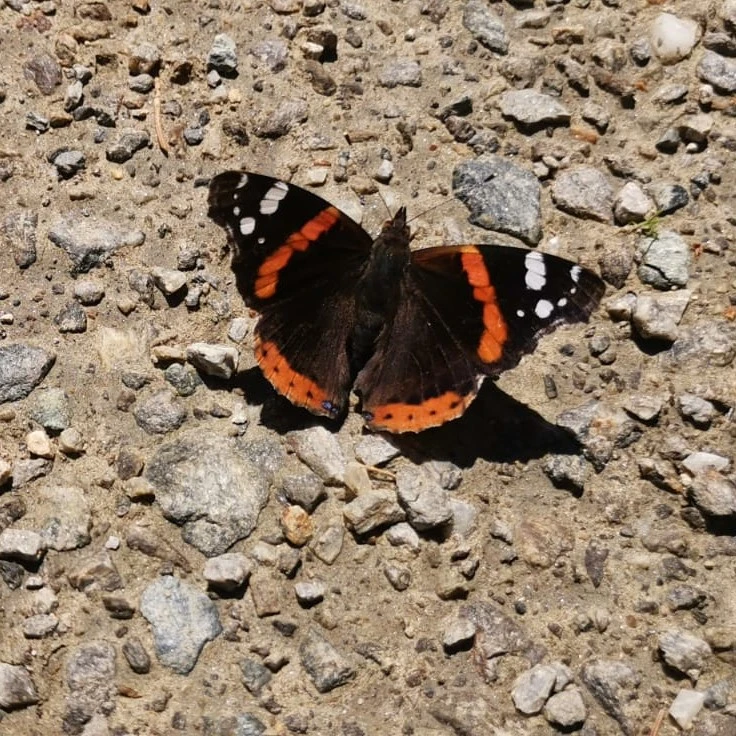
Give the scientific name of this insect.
Vanessa atalanta
